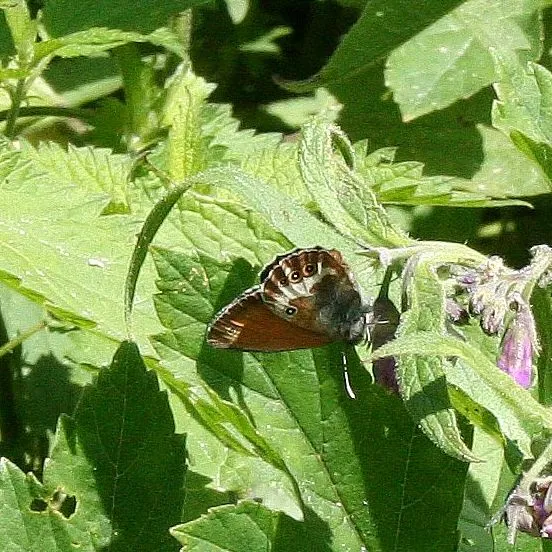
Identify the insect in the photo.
Coenonympha arcania
